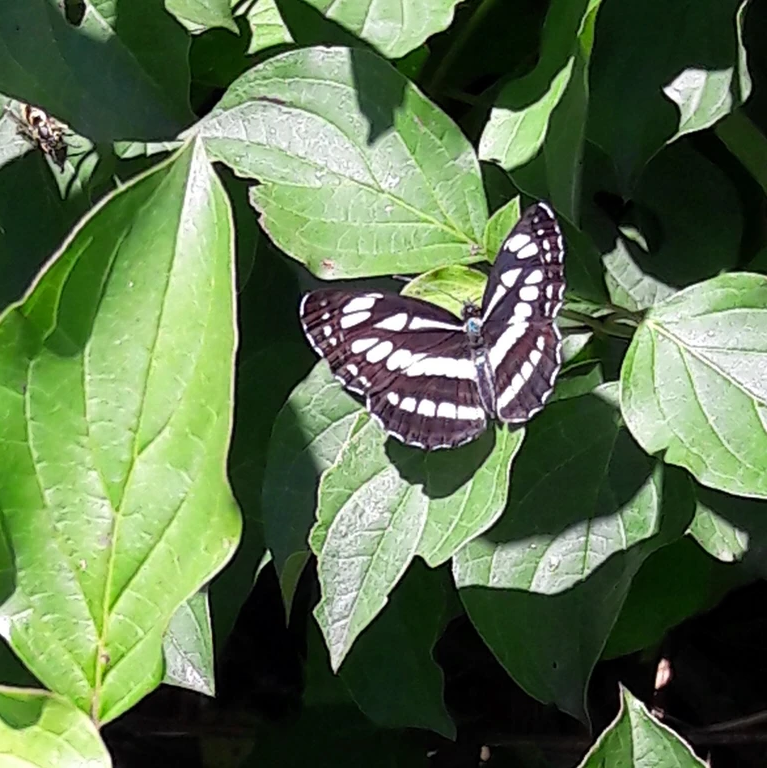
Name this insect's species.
Neptis sappho
